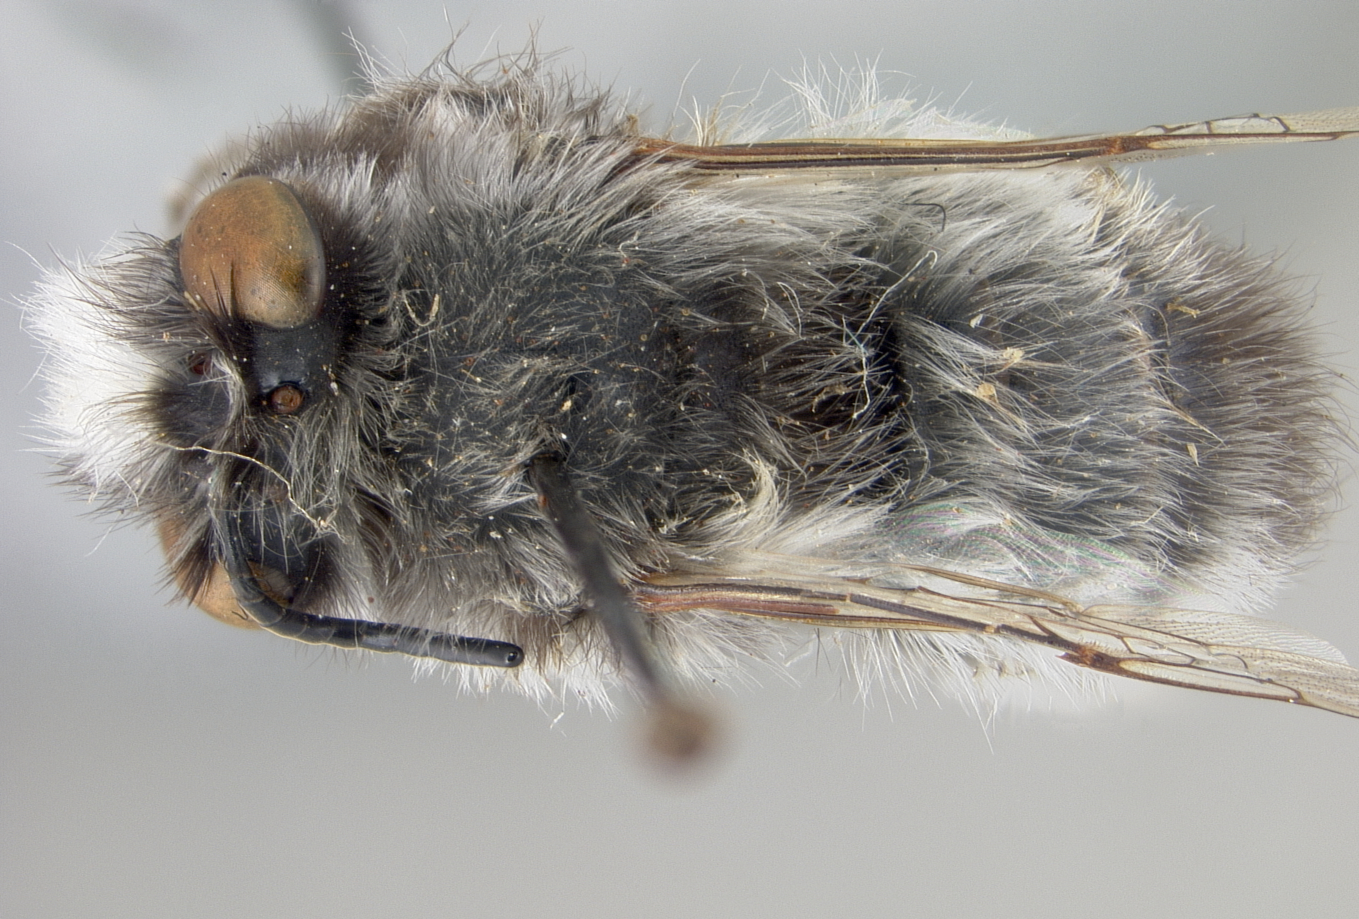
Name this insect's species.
Anthophora connexiformis
